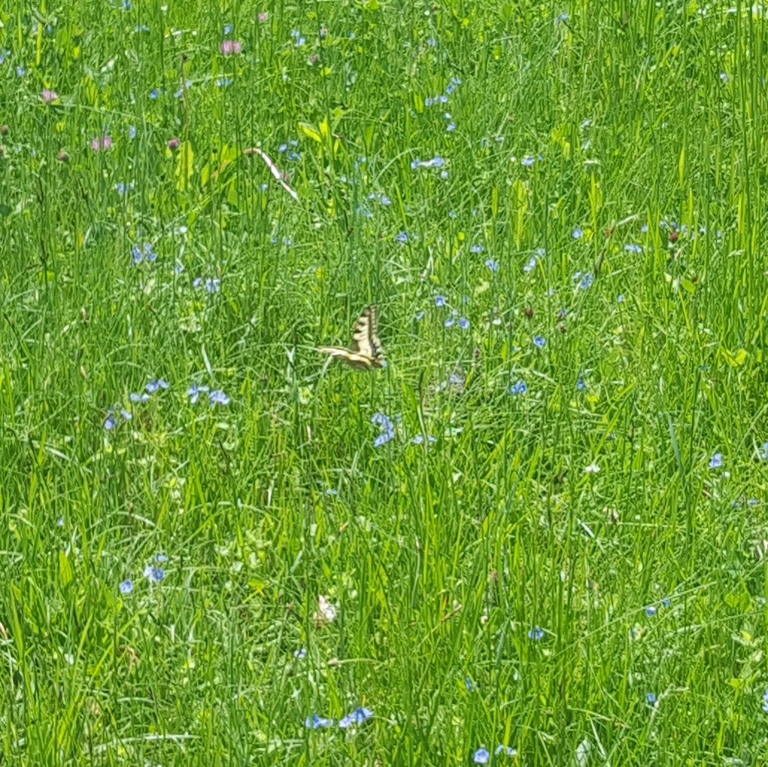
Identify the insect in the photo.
Papilio machaon
